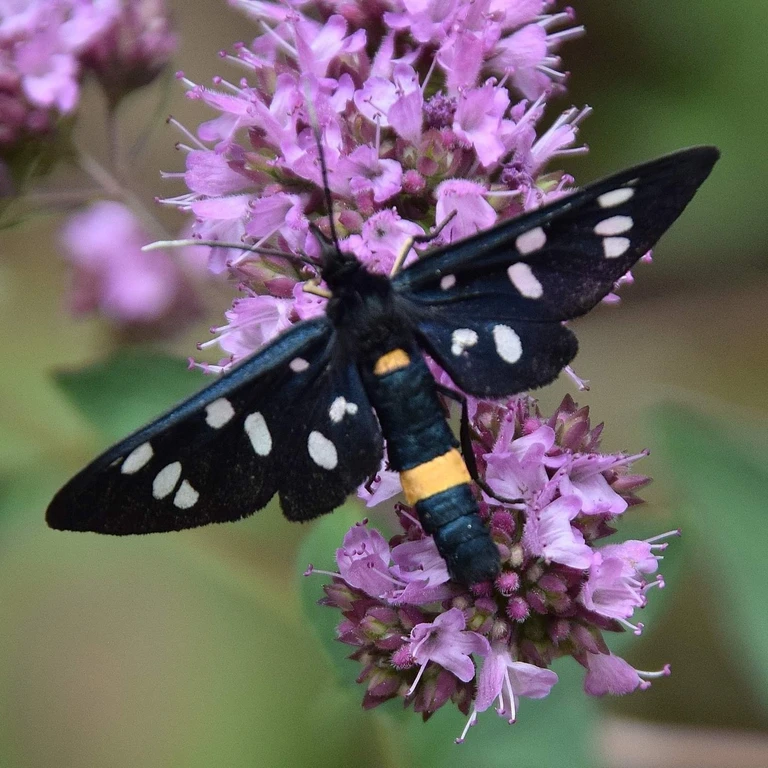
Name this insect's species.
Amata phegea
